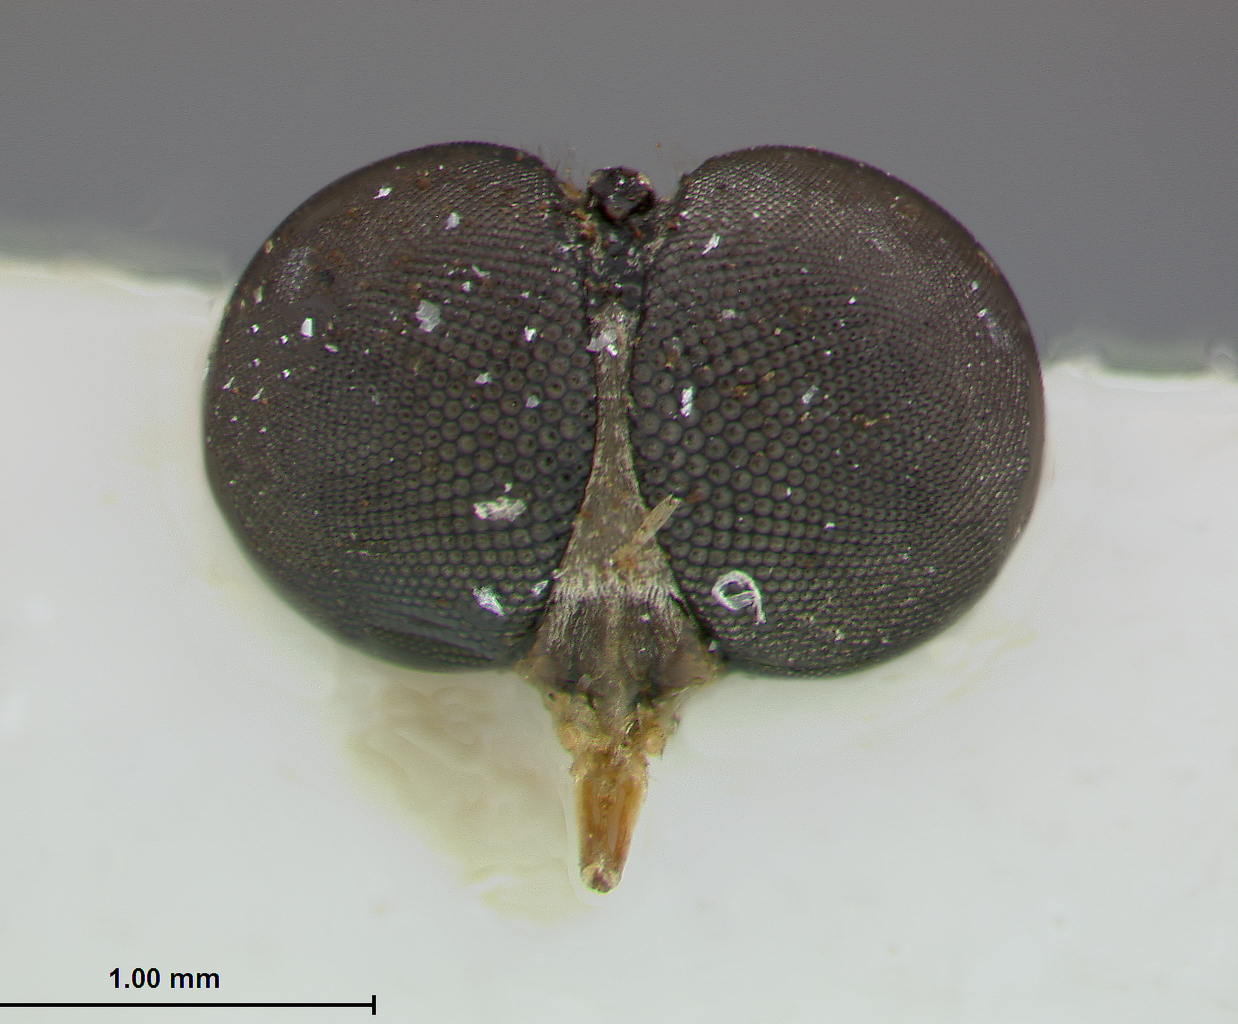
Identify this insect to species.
Lobus kenyae
